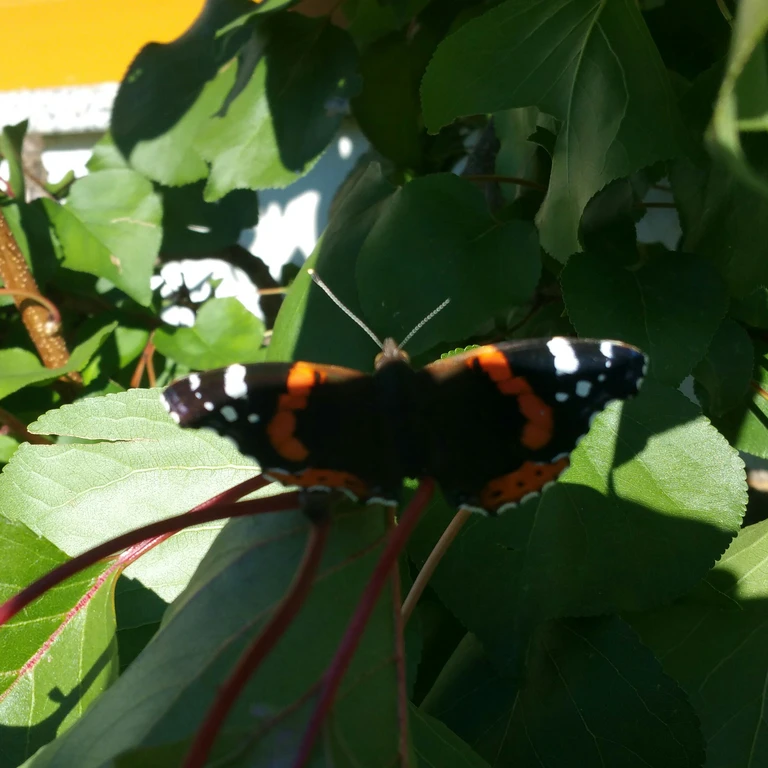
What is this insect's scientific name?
Vanessa atalanta
